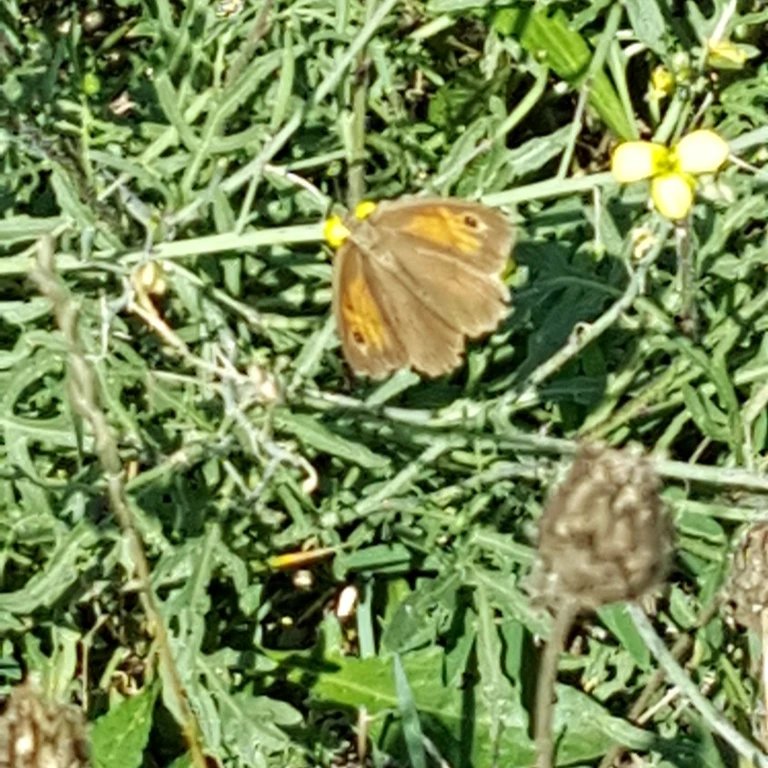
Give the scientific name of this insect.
Maniola jurtina
